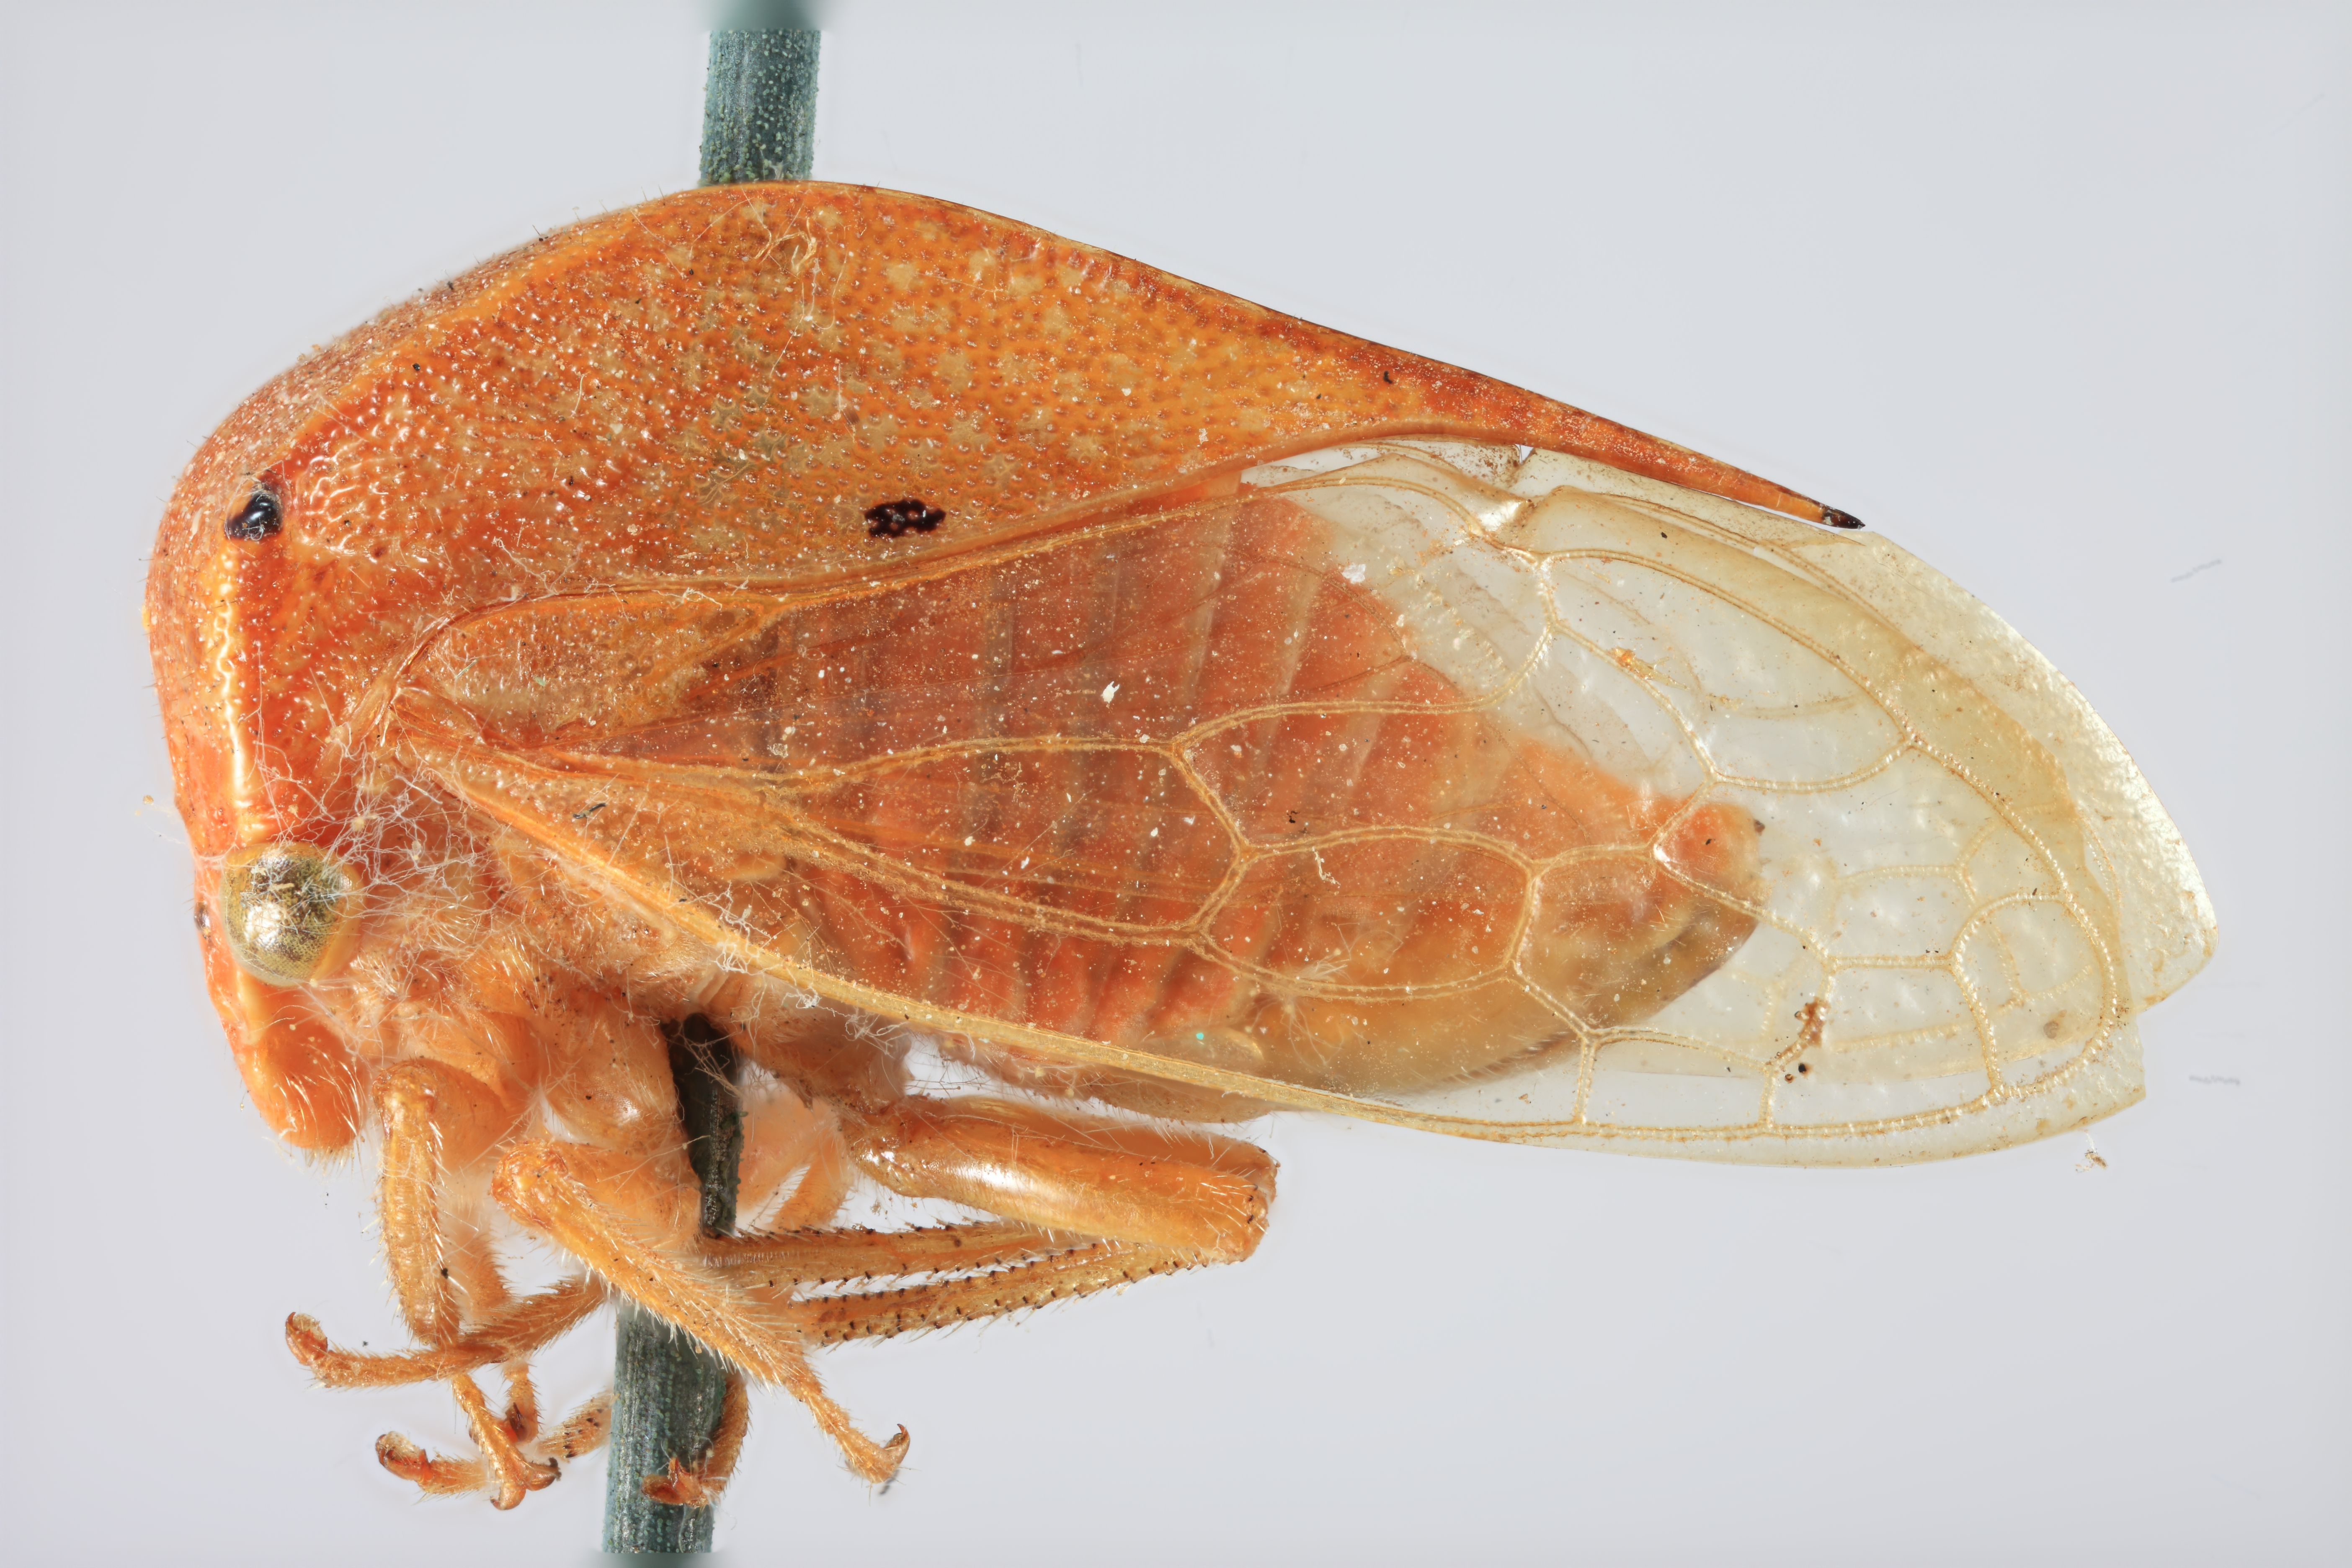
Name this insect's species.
Ceresa brevicornis
